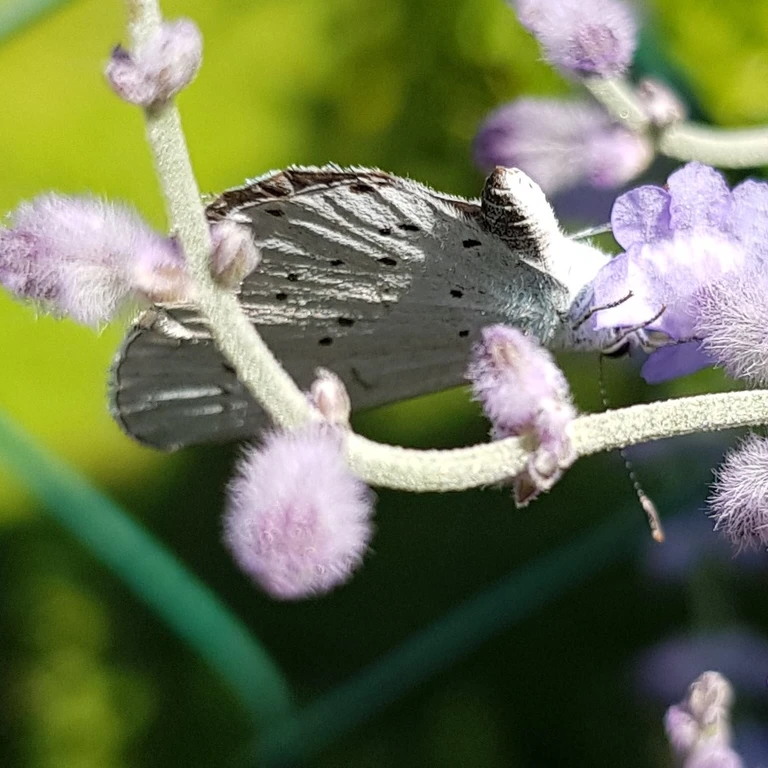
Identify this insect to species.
Celastrina argiolus
